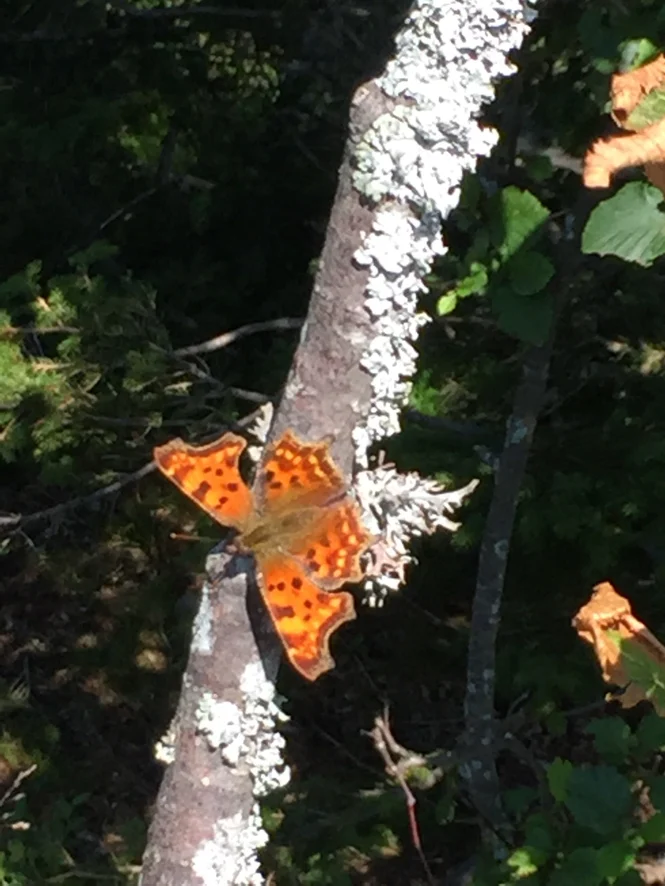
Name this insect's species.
Polygonia c-album
